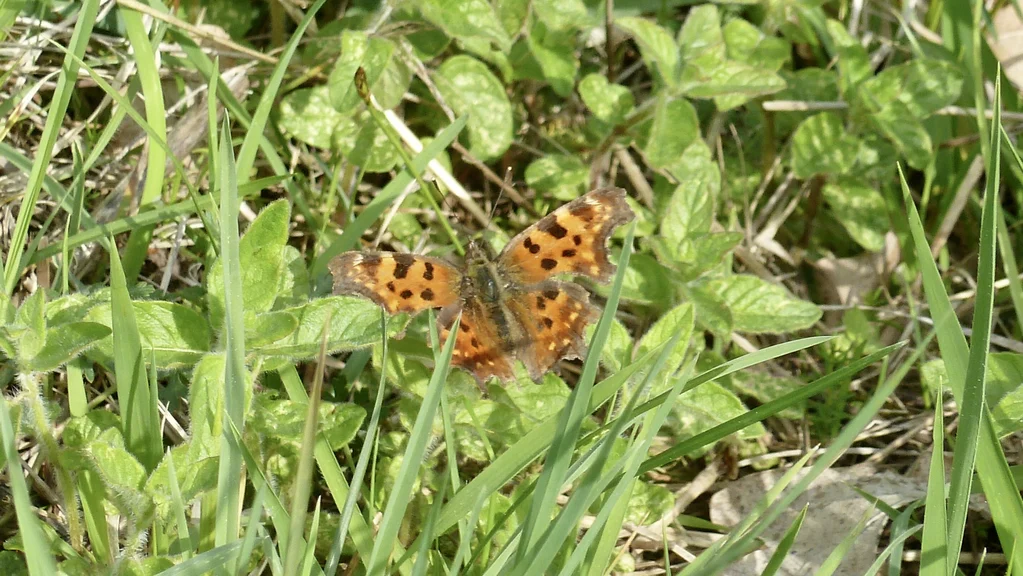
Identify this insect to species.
Polygonia c-album
